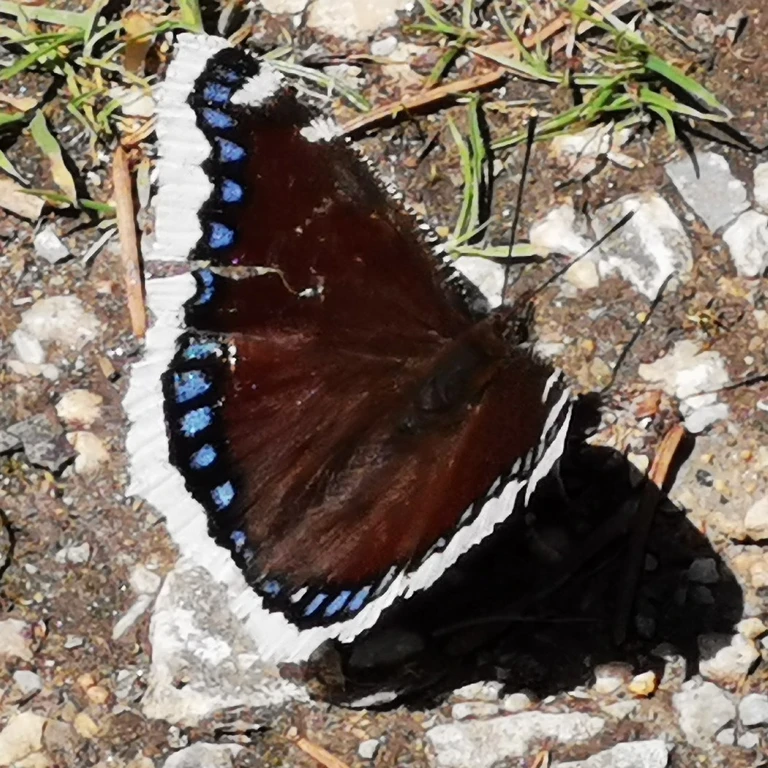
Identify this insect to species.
Nymphalis antiopa
